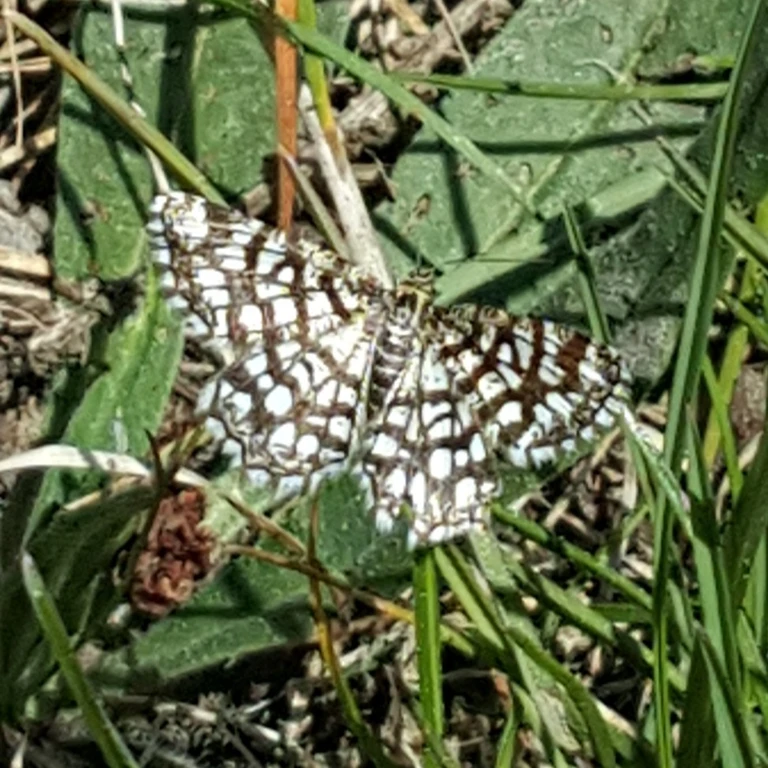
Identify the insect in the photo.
Chiasmia clathrata
